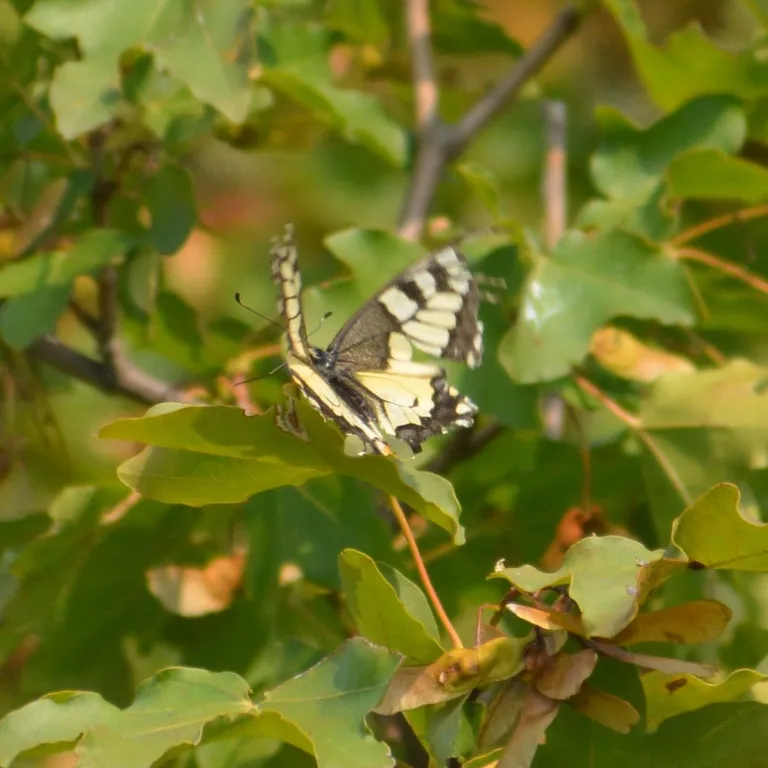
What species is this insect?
Papilio machaon
